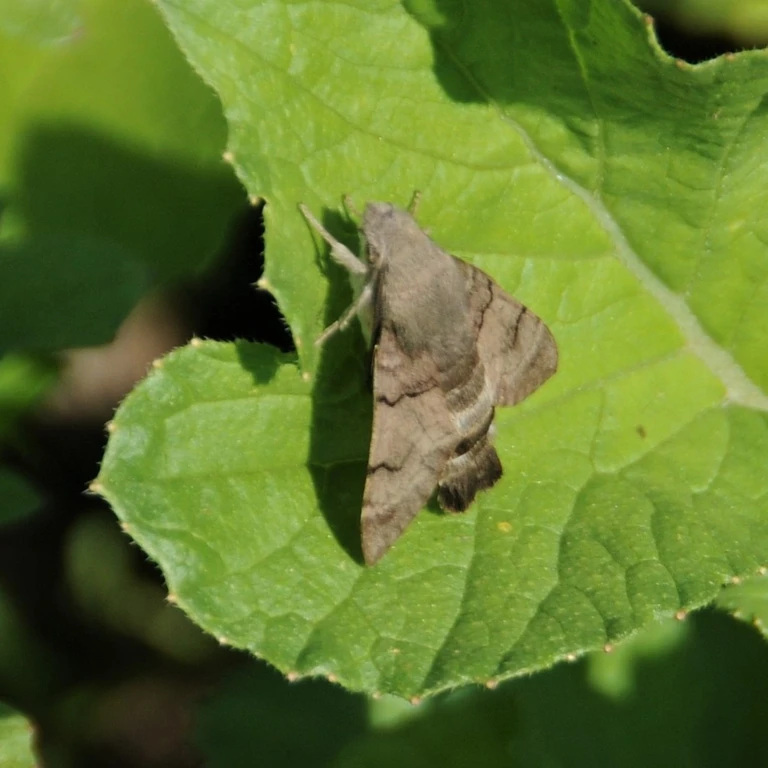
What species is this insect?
Macroglossum stellatarum
